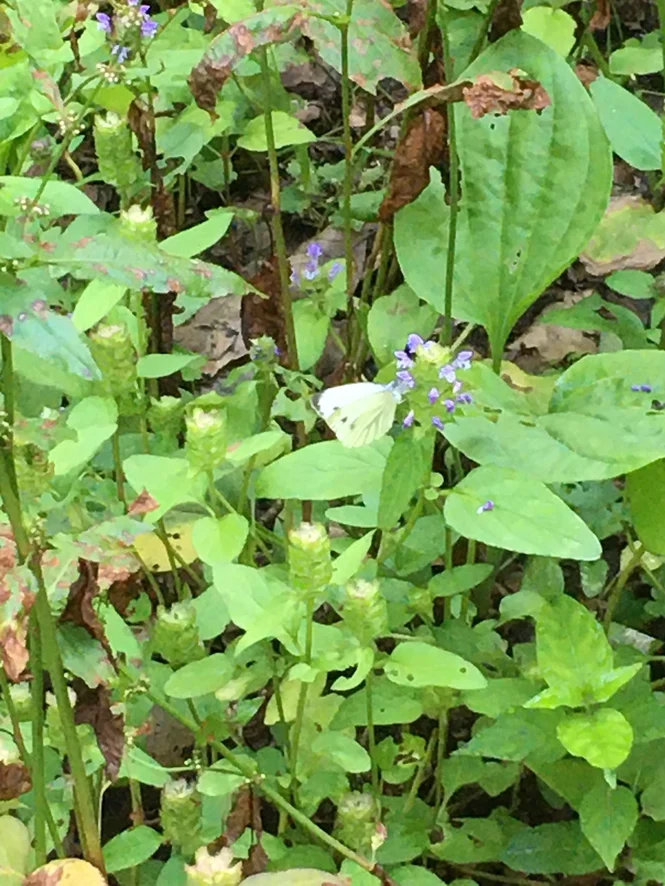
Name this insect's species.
Pieris napi
